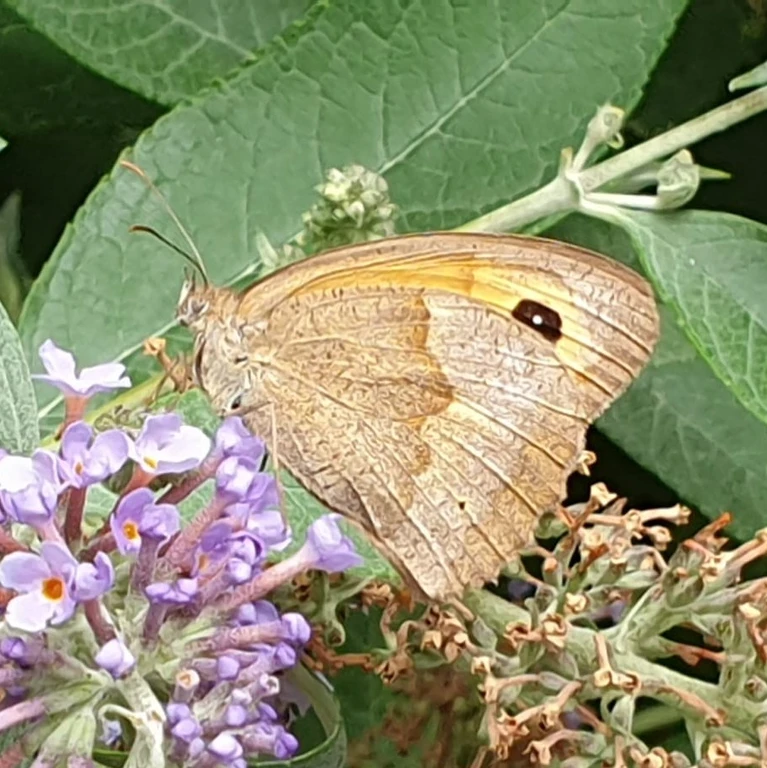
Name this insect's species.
Maniola jurtina
